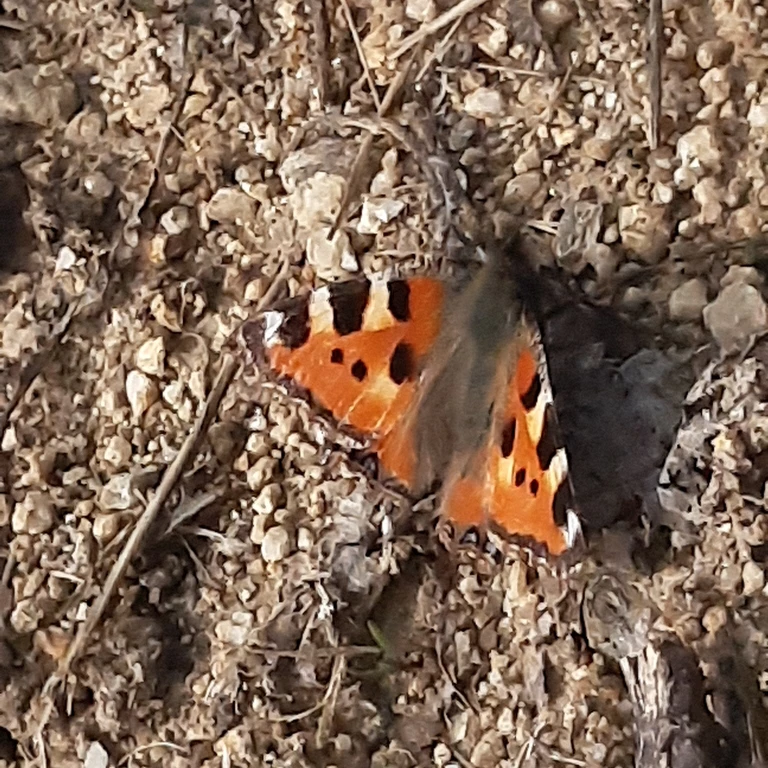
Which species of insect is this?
Aglais urticae
